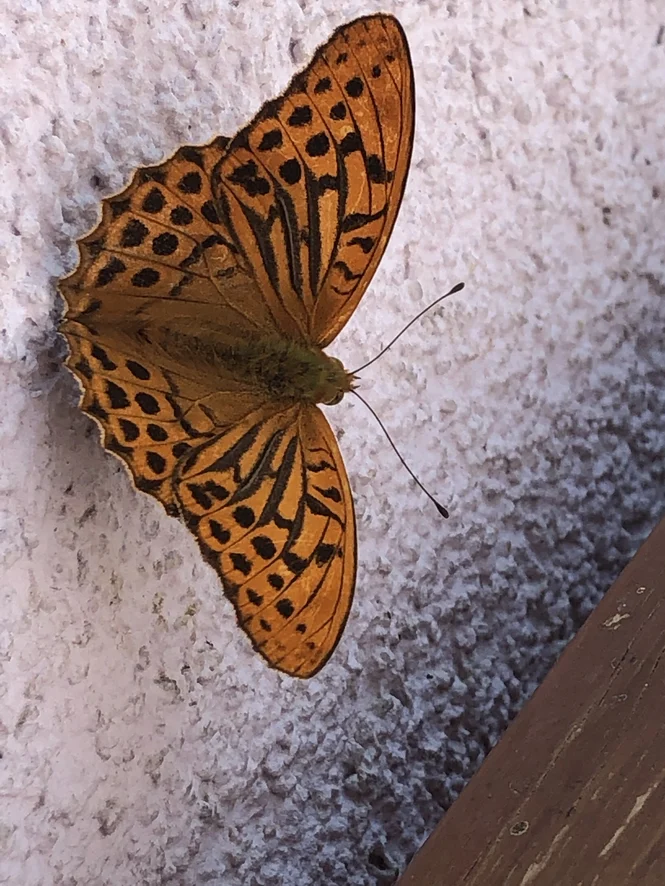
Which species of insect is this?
Argynnis paphia
